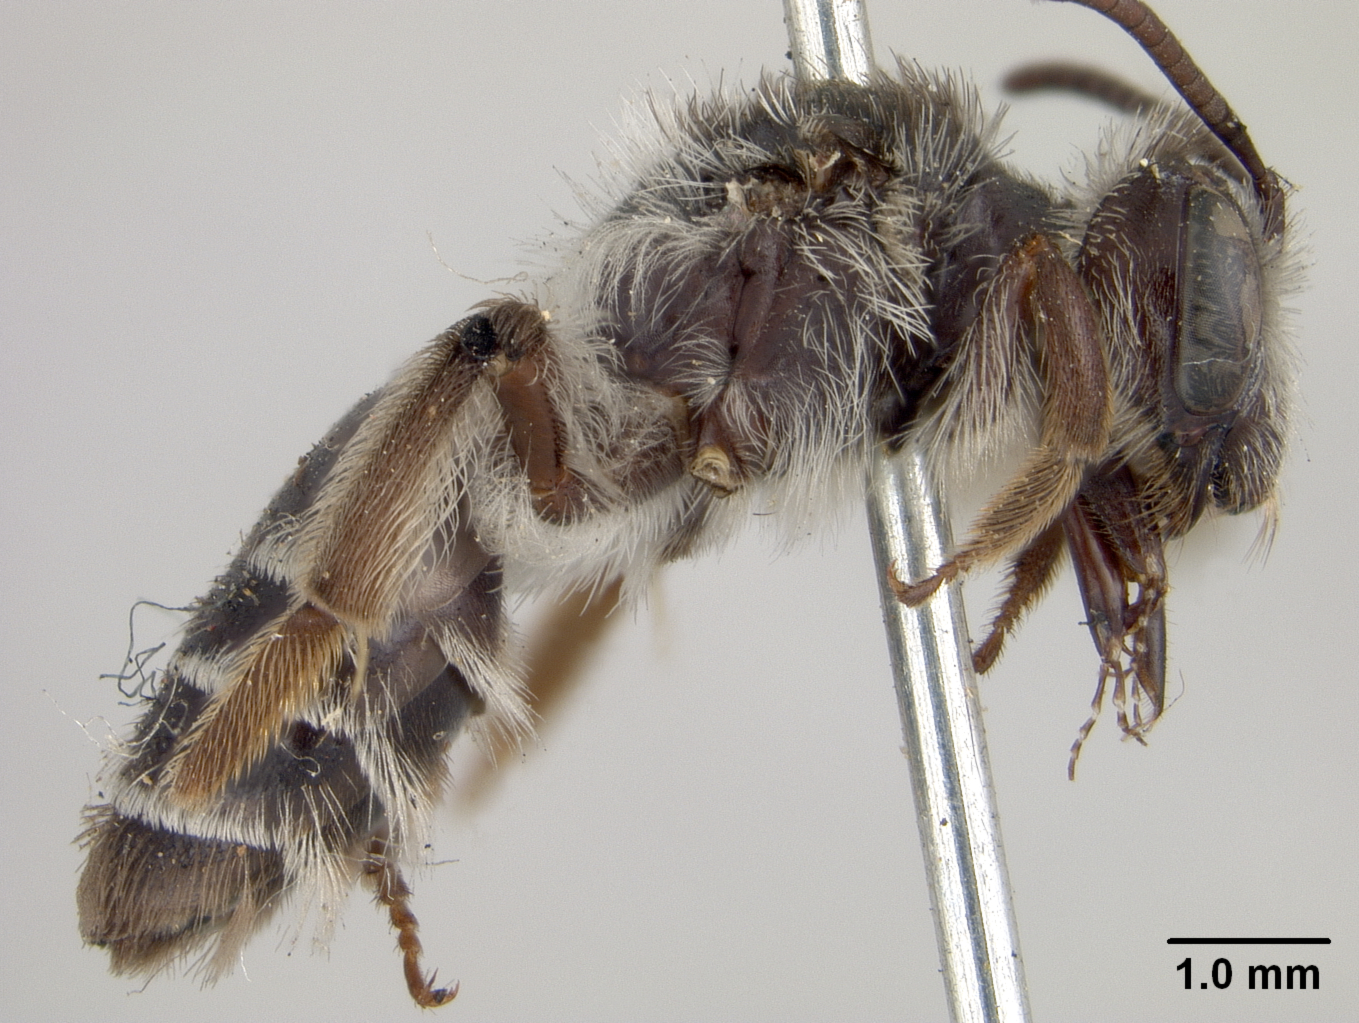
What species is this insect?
Andrena peckhami
